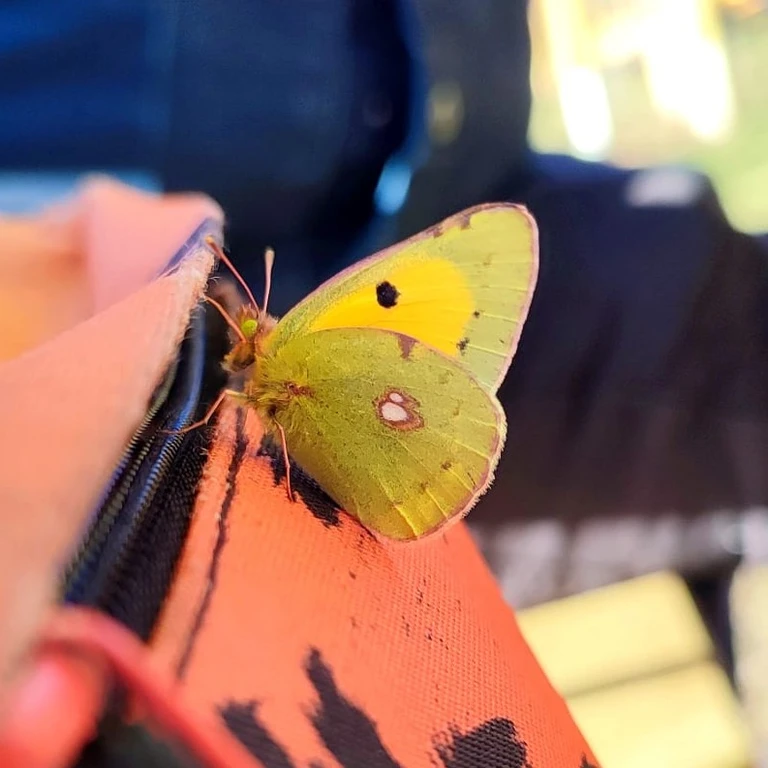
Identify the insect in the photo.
Colias croceus
